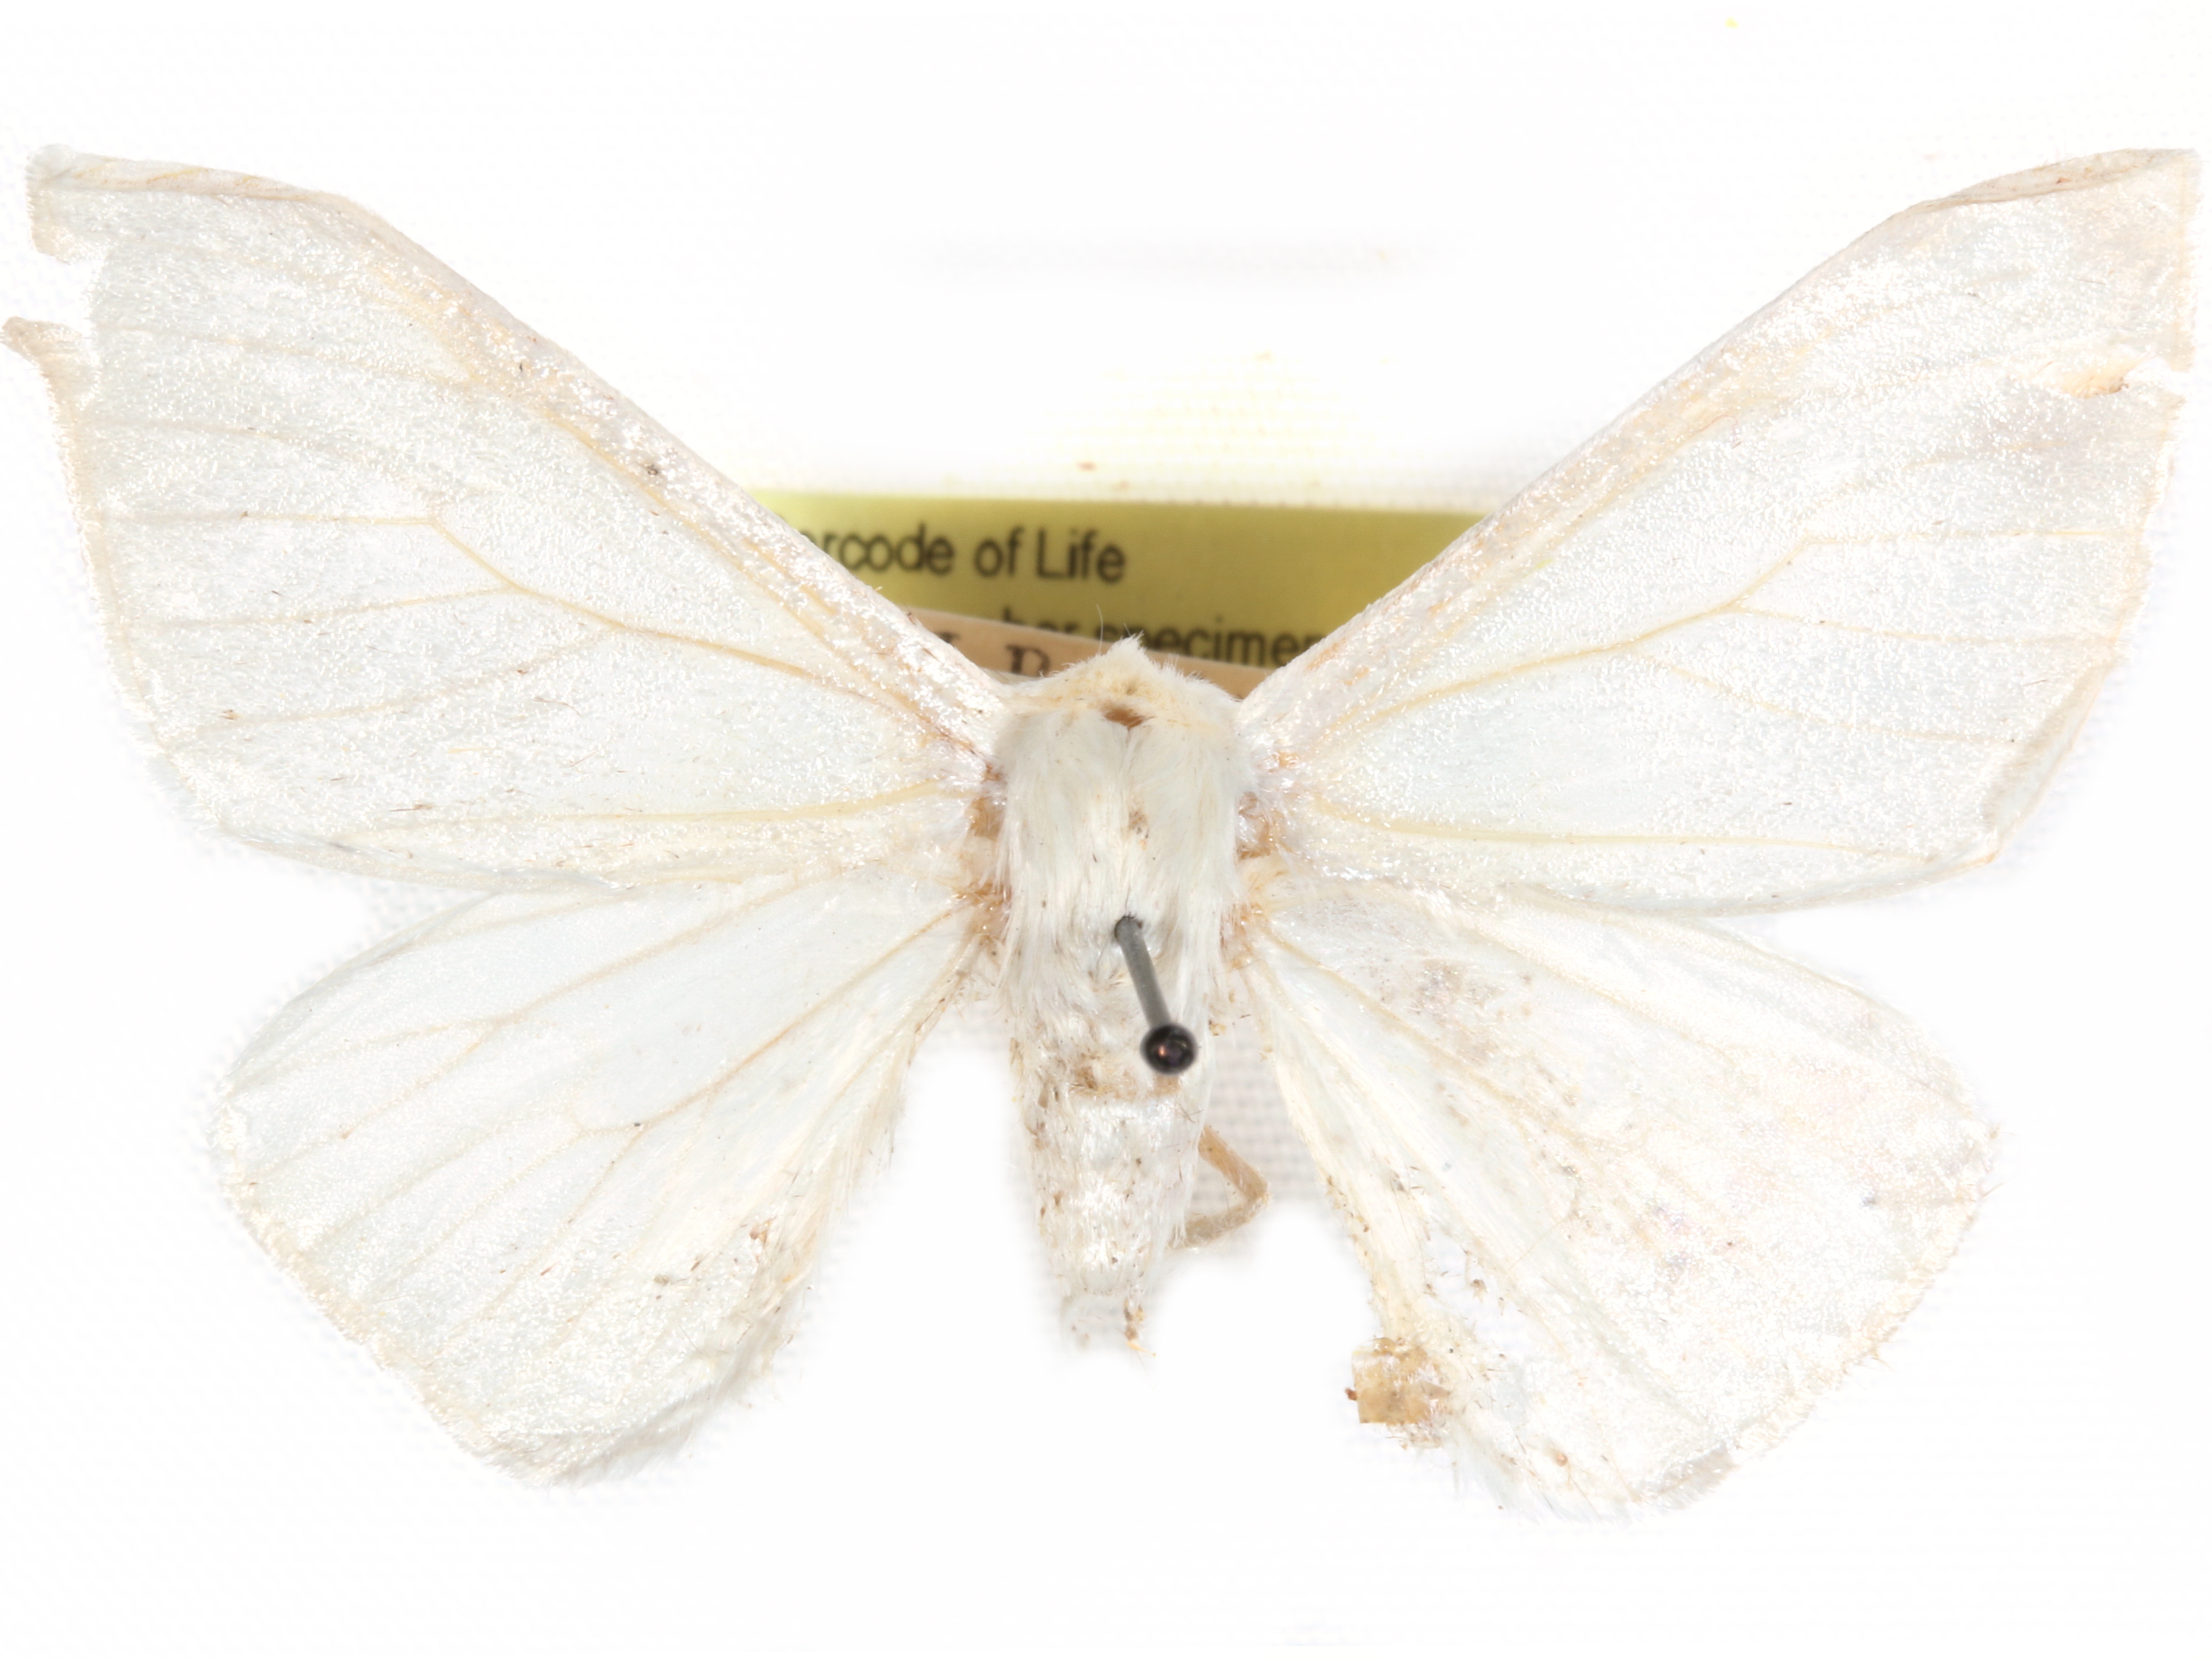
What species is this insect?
Arctornis perfecta
